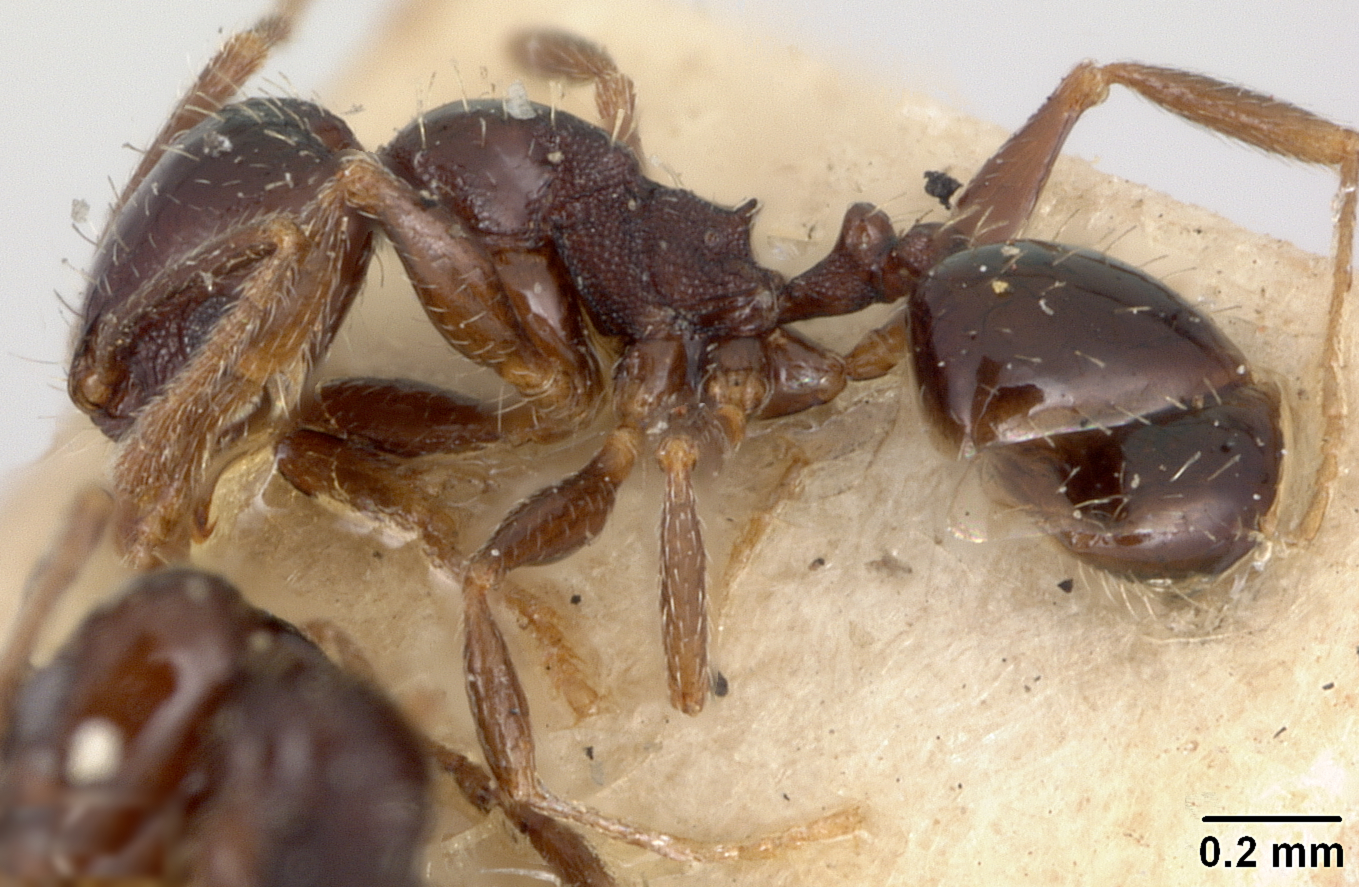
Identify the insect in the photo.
Pheidole ceres
